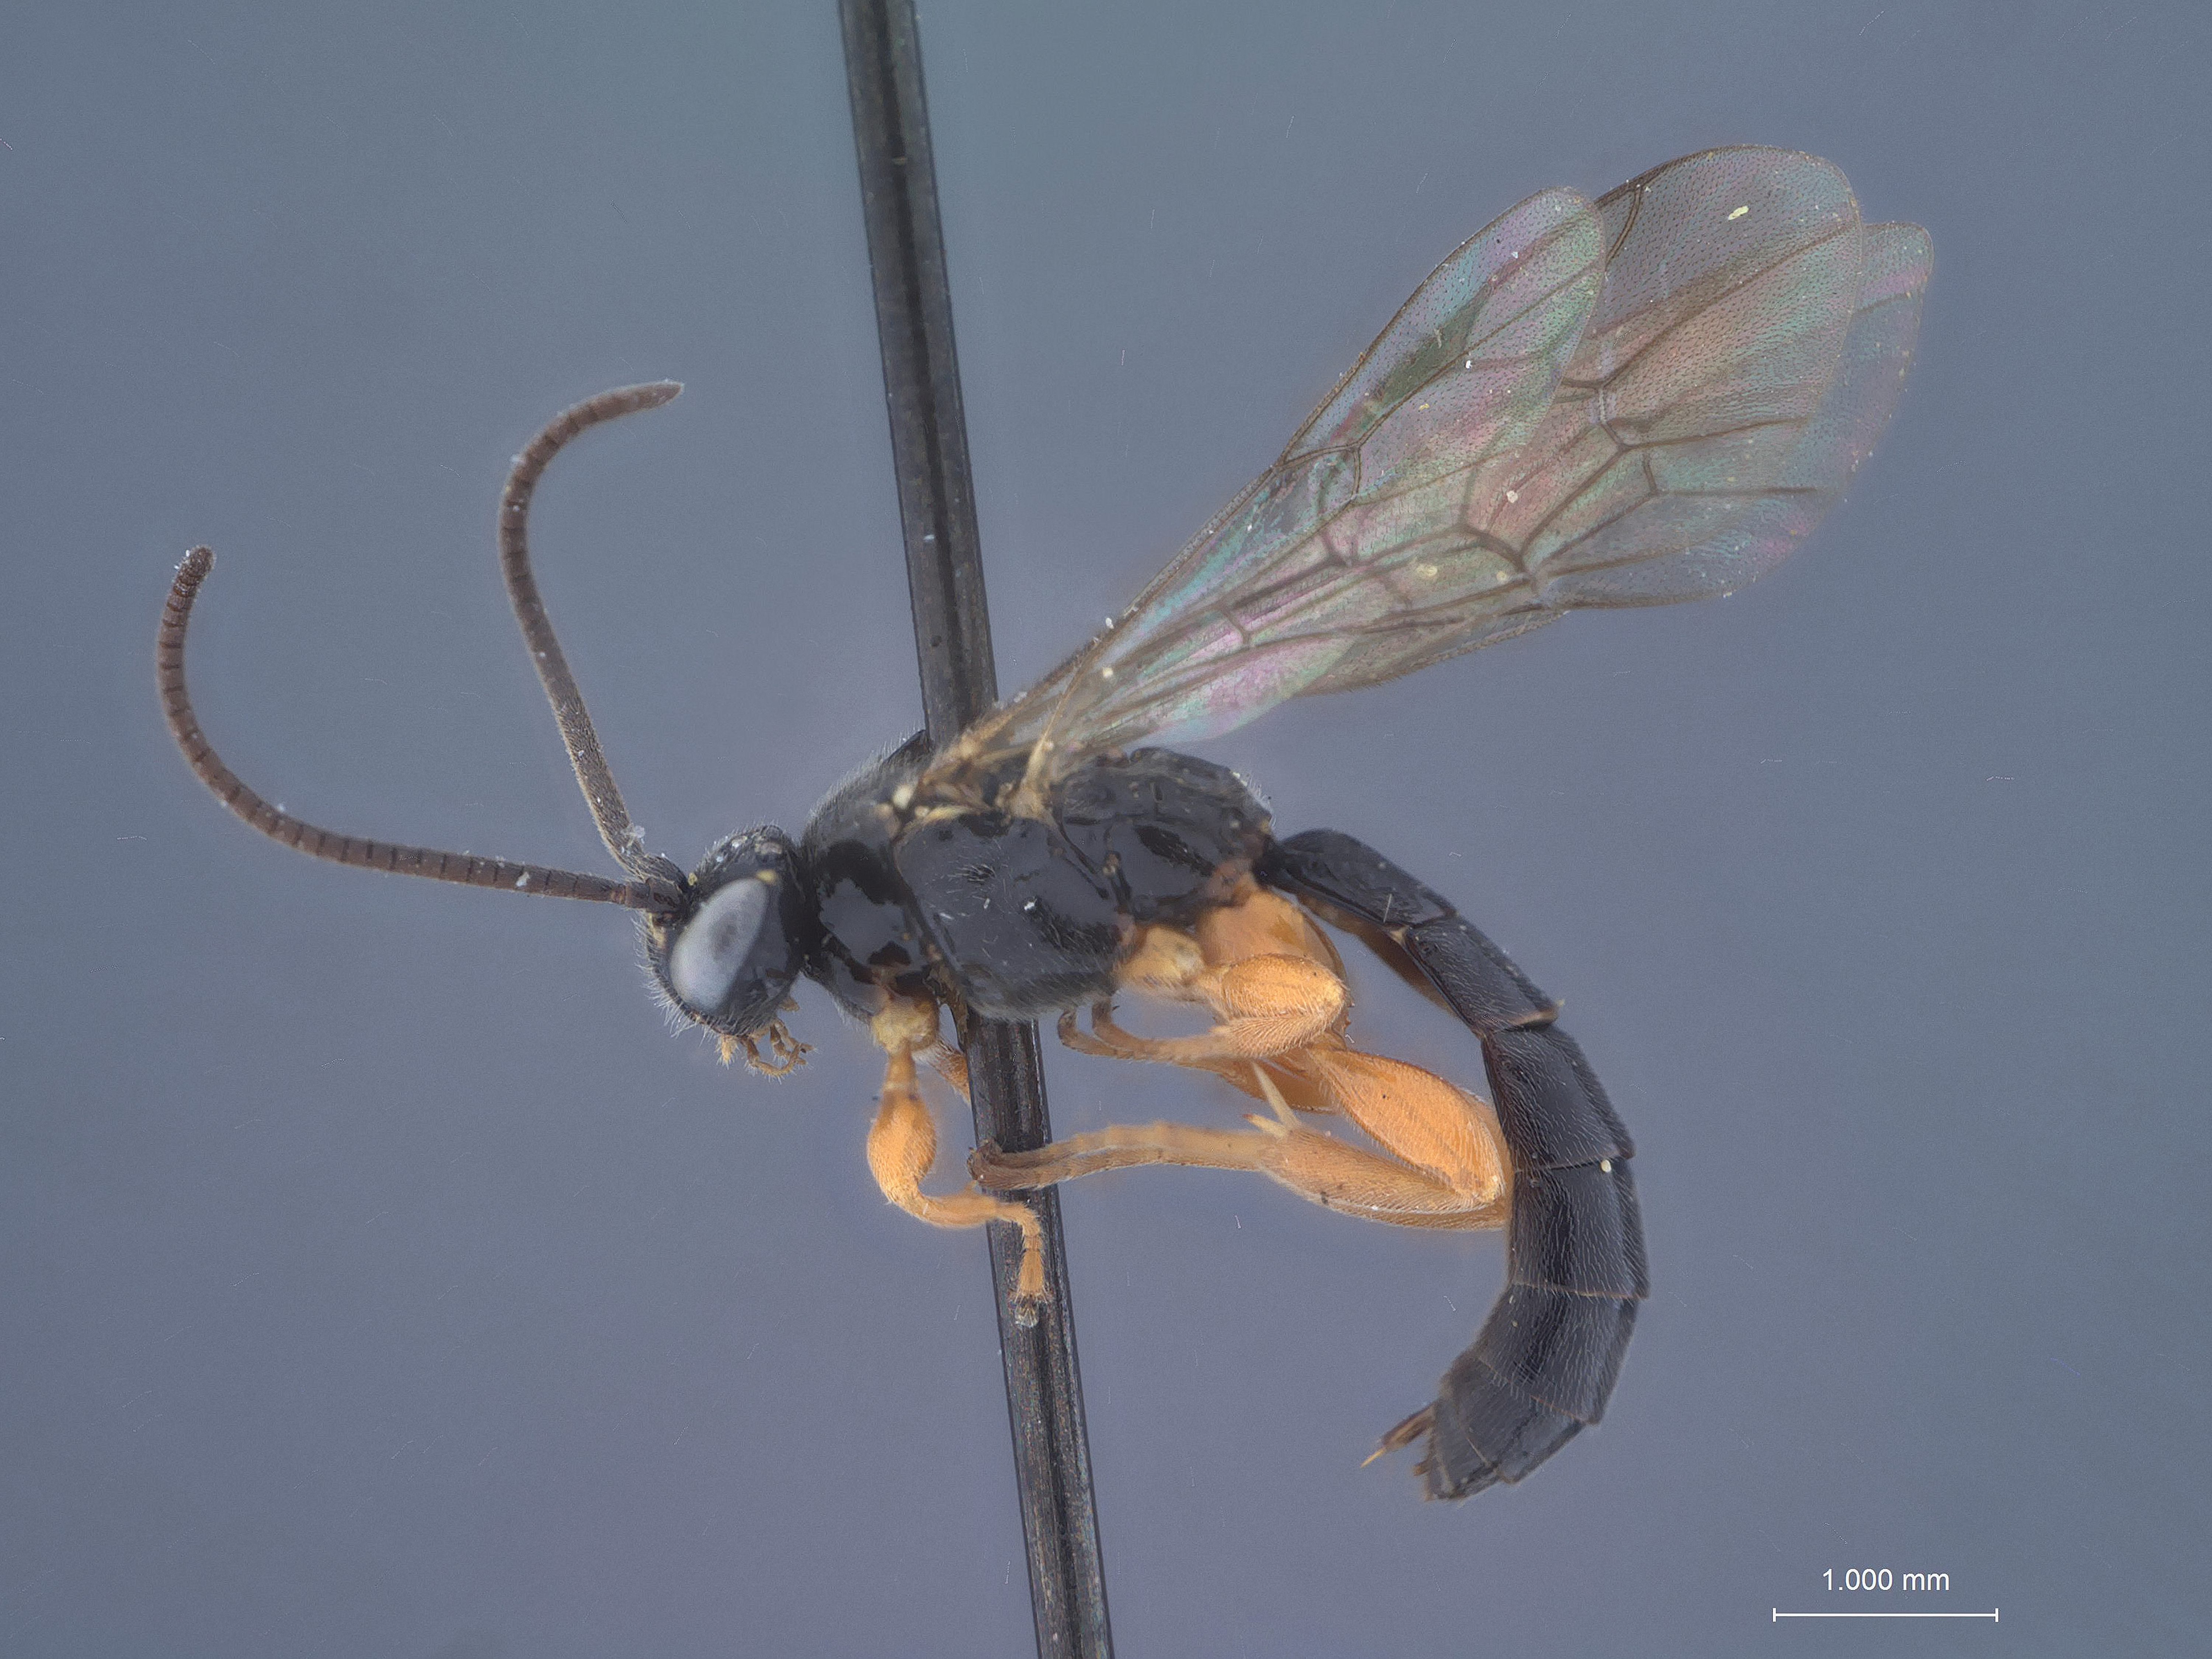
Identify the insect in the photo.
Exochus litus
